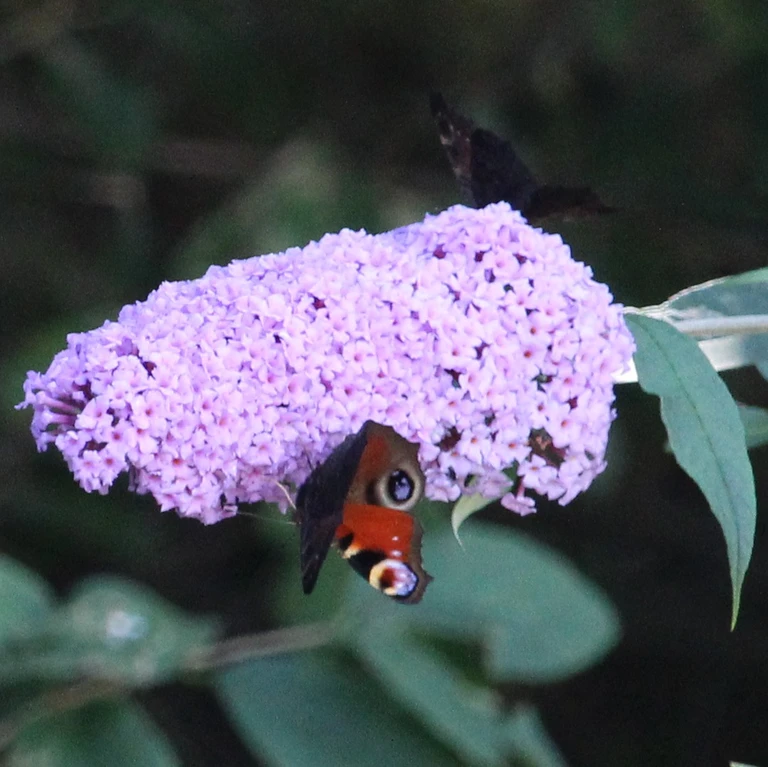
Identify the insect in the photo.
Aglais io
